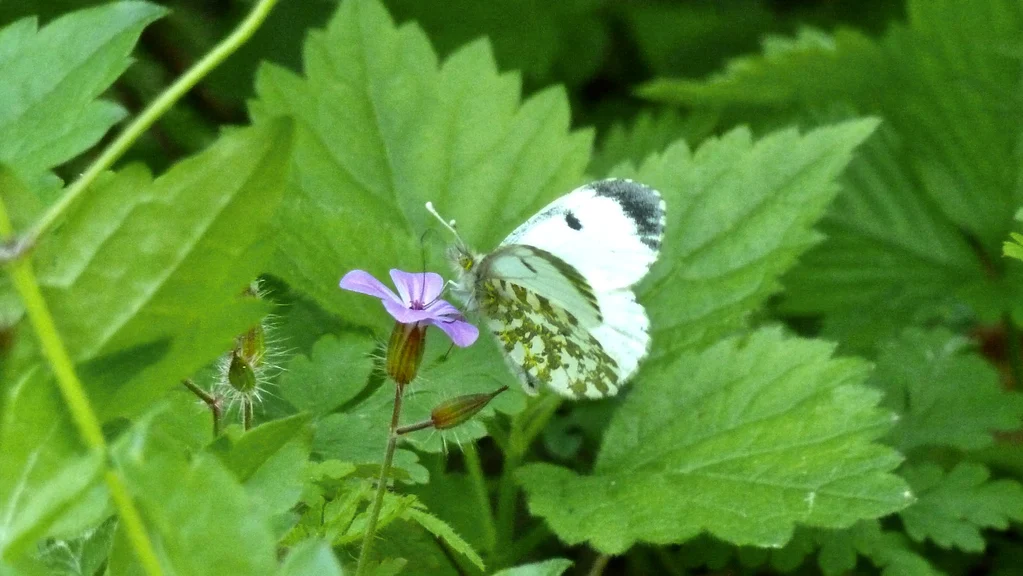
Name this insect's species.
Anthocharis cardamines
